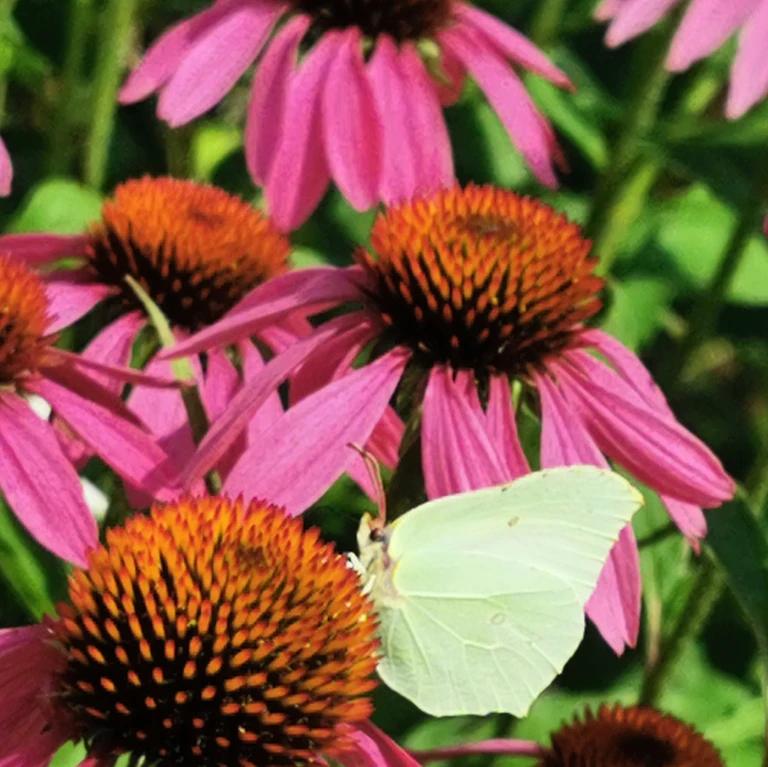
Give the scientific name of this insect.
Gonepteryx rhamni
